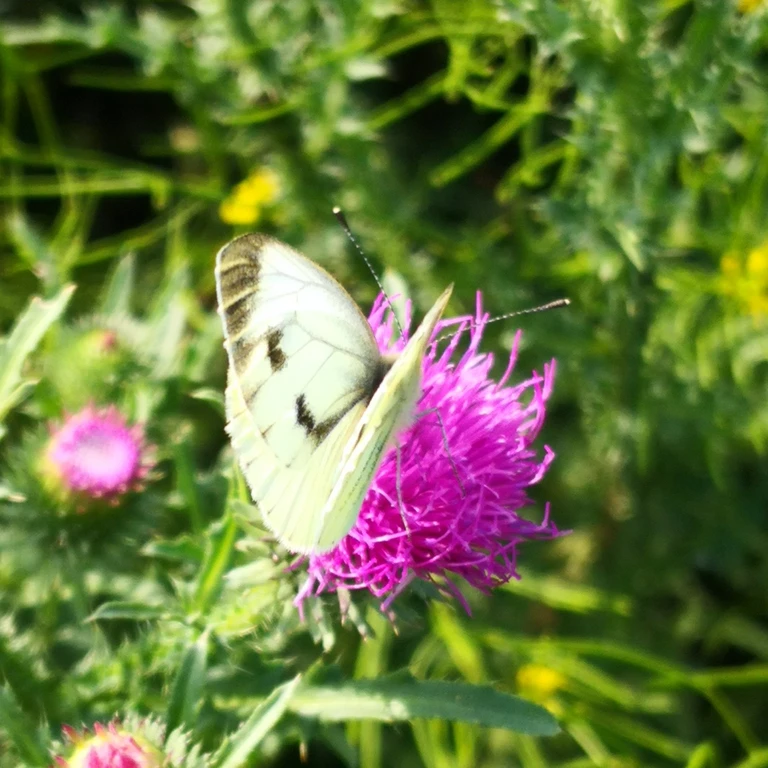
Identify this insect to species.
Pieris napi
